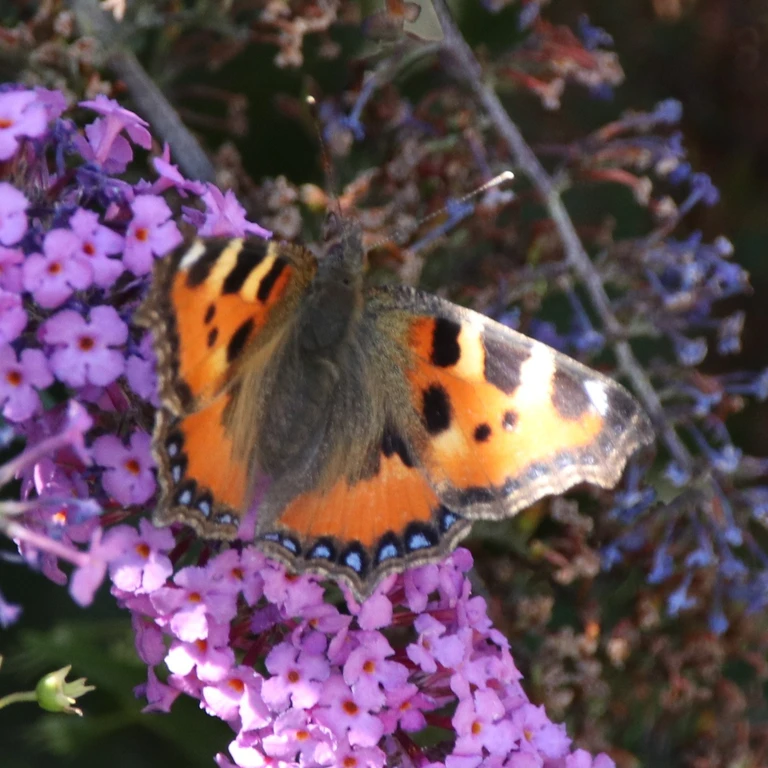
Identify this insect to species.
Aglais urticae
